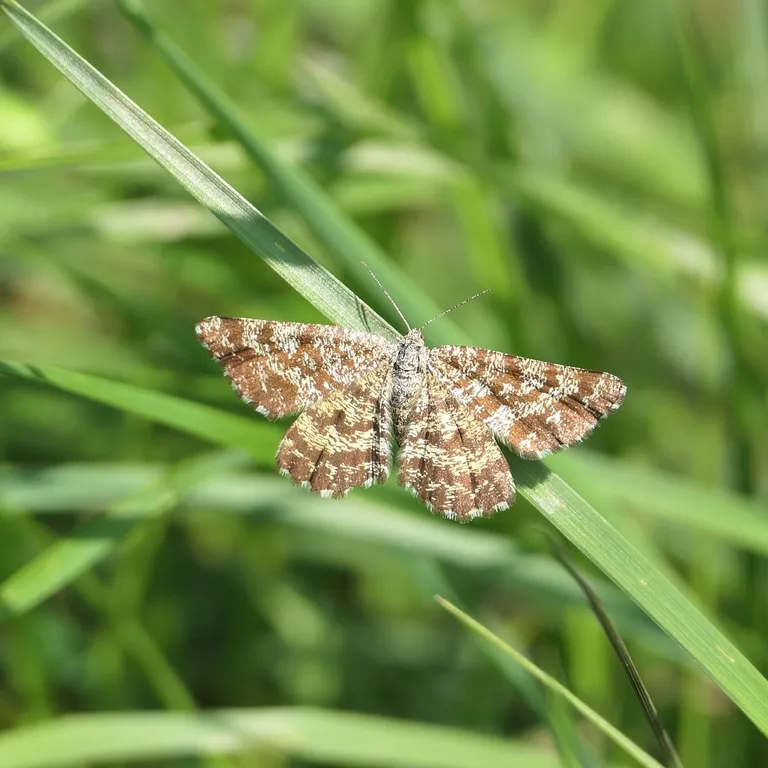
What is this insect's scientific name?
Ematurga atomaria
